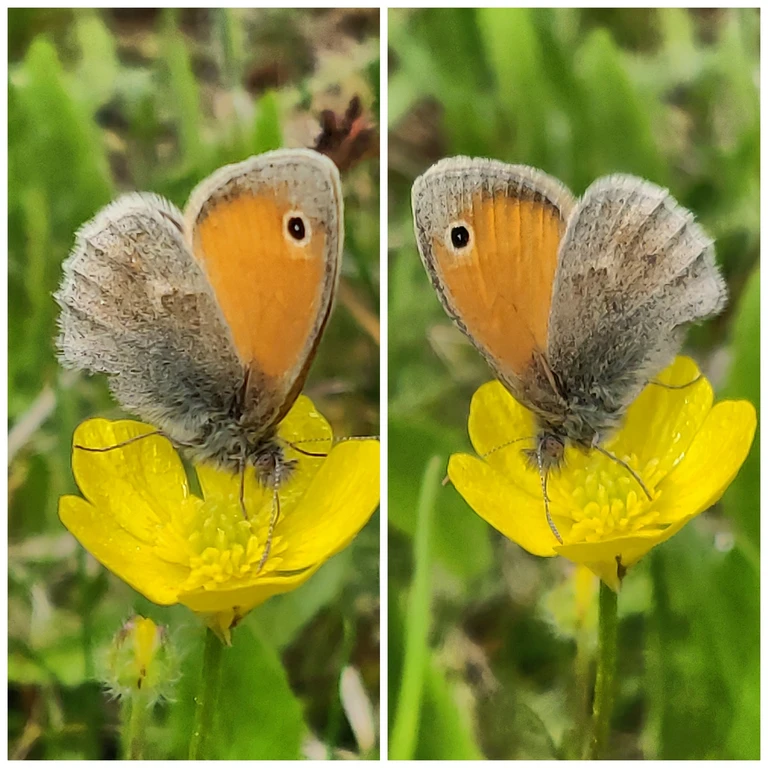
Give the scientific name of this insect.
Coenonympha pamphilus
